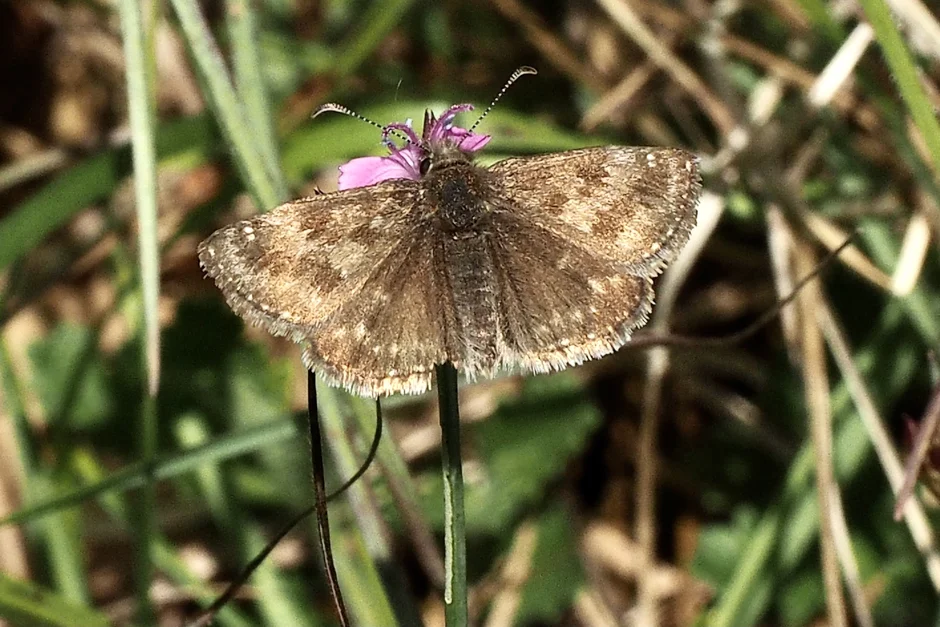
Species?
Erynnis tages
